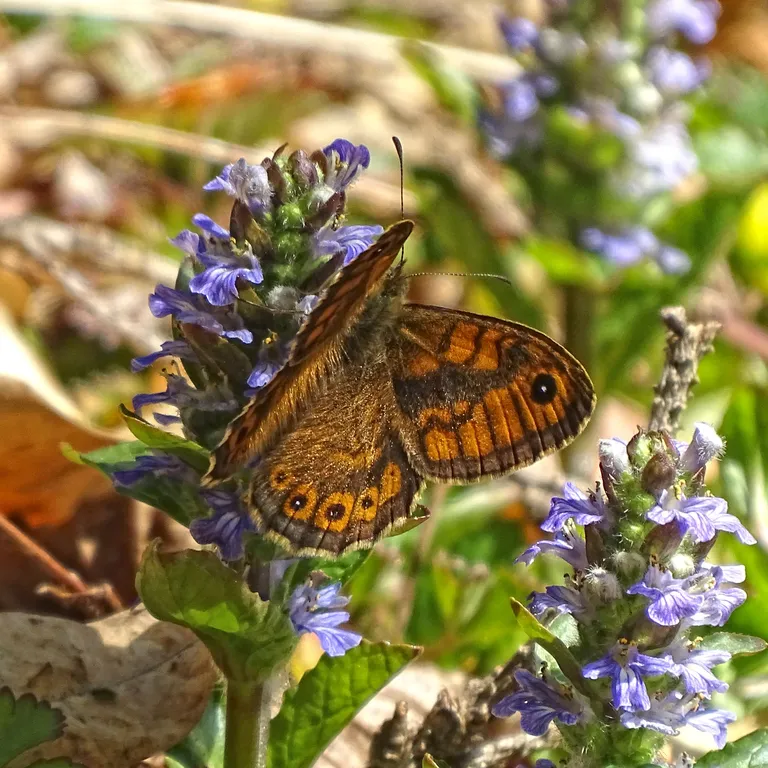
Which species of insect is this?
Lasiommata megera (also Pararge megera)
